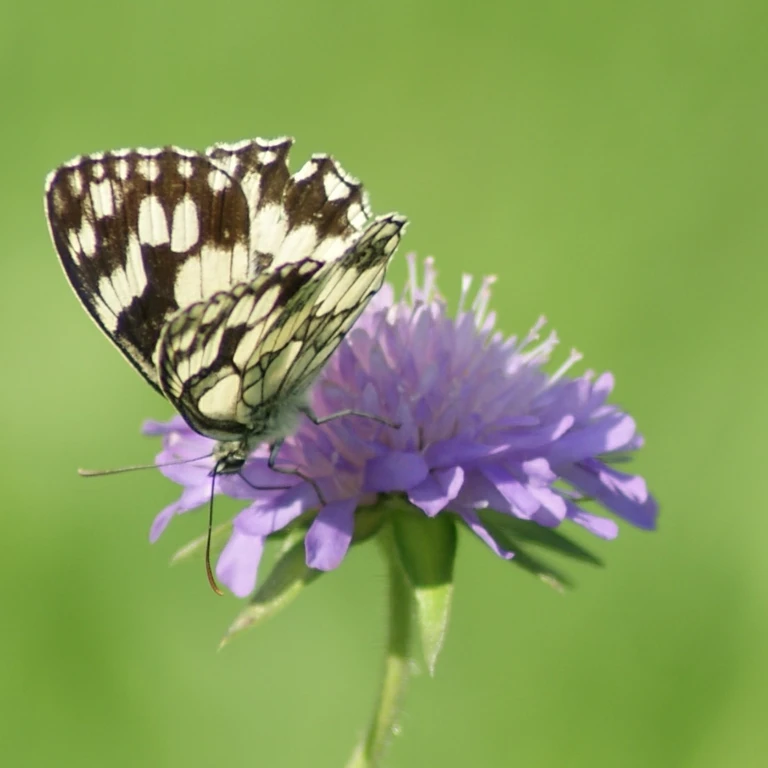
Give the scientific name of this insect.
Melanargia galathea
